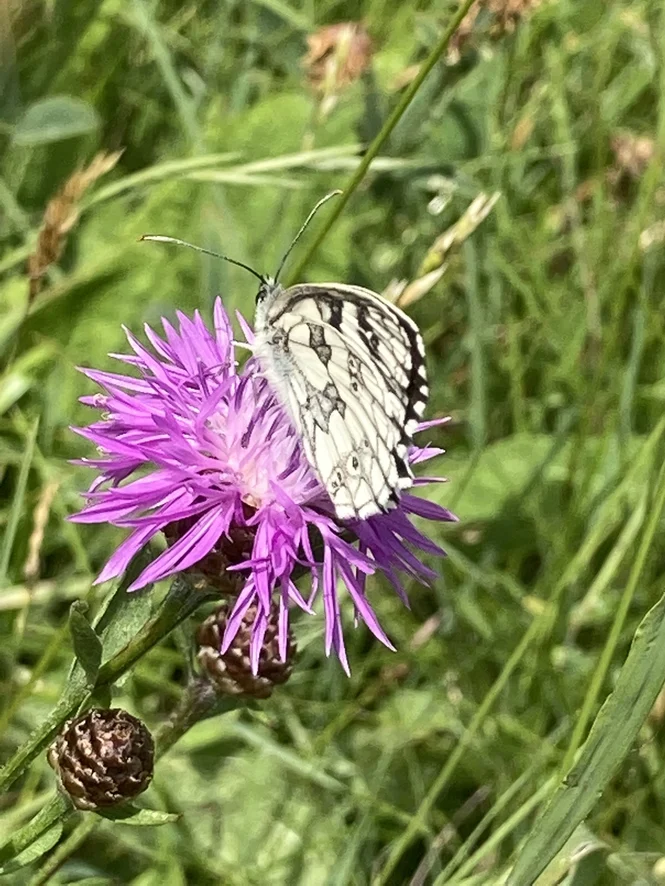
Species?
Melanargia galathea
